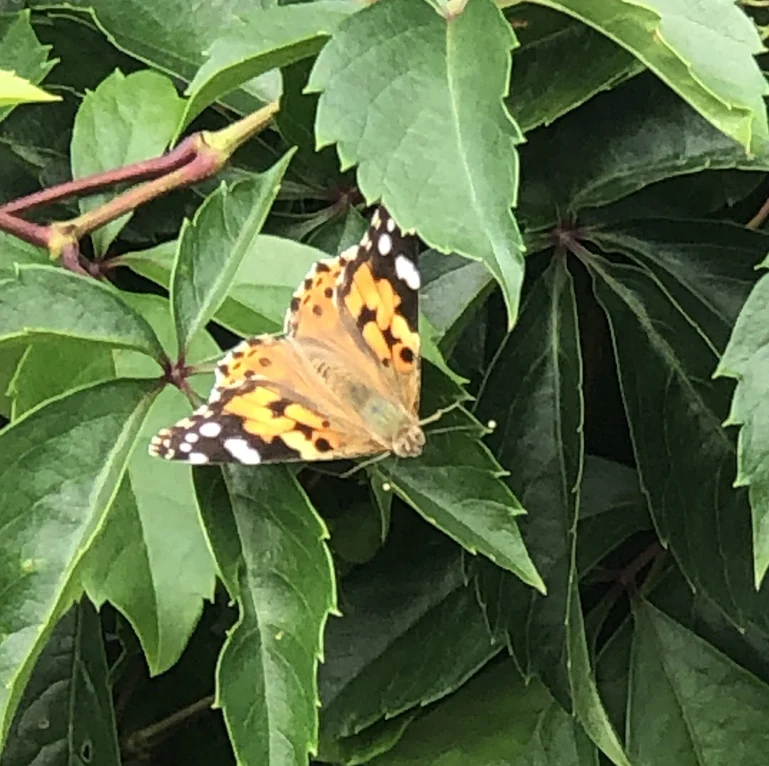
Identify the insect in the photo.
Vanessa cardui
